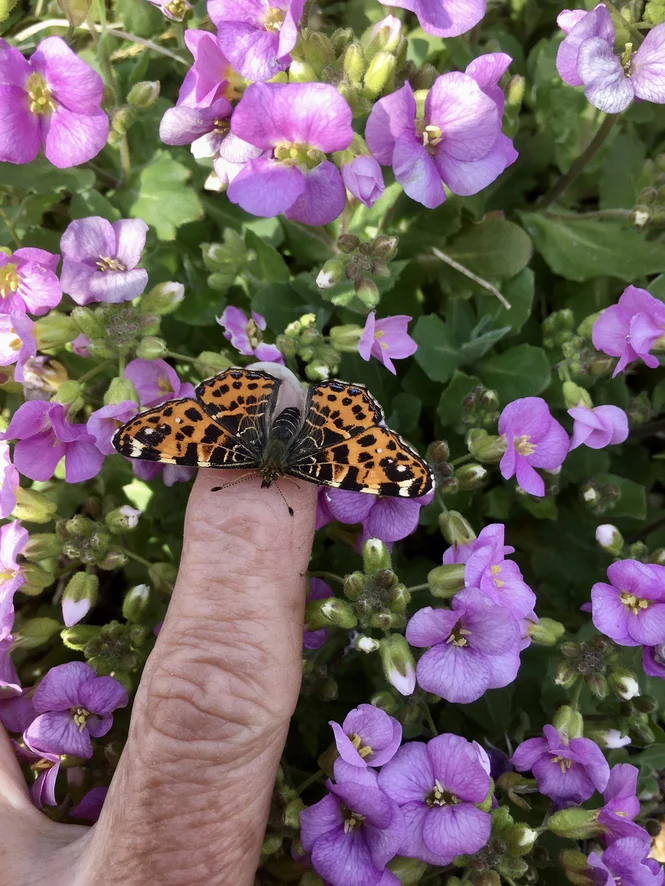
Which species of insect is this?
Araschnia levana
